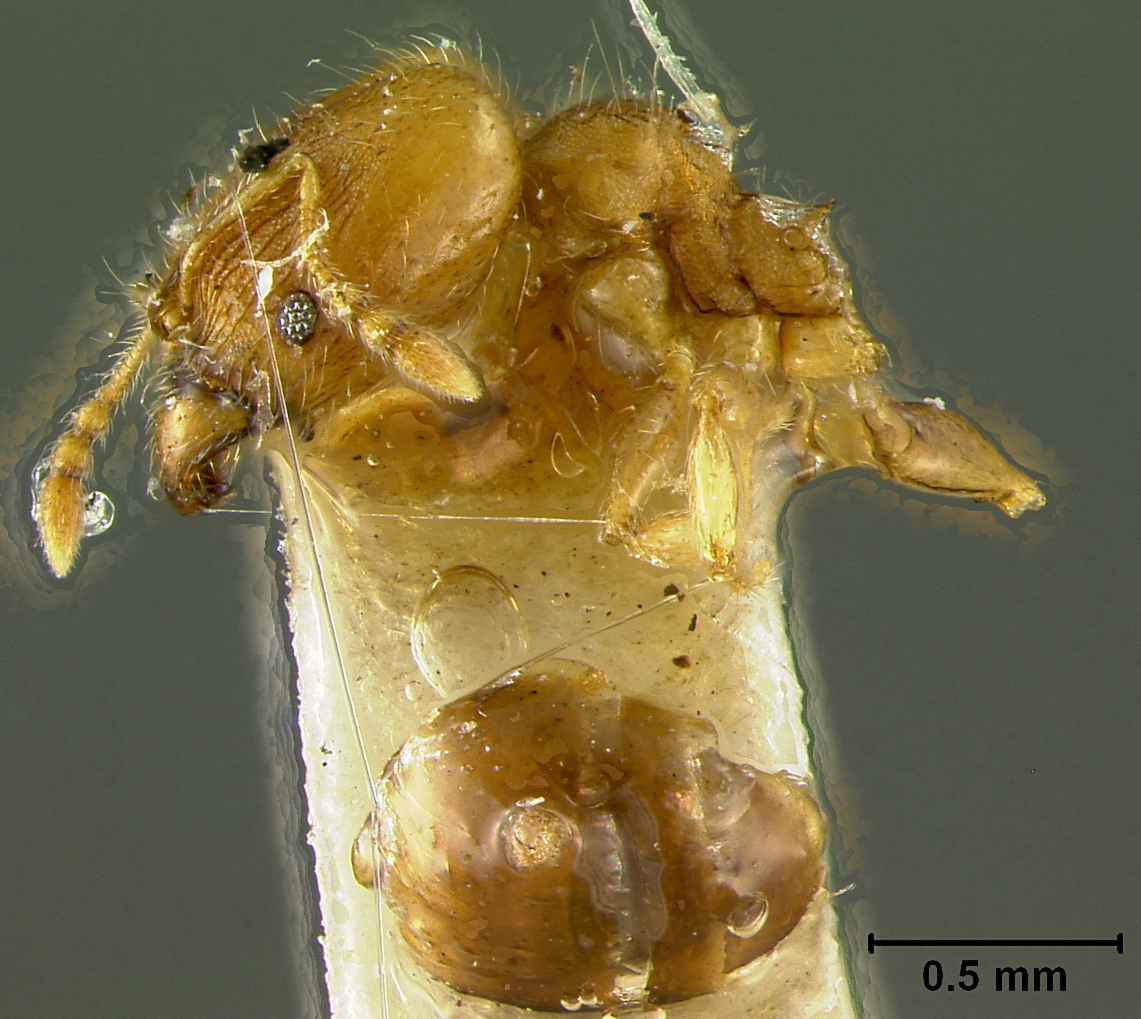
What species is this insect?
Pheidole floridana
